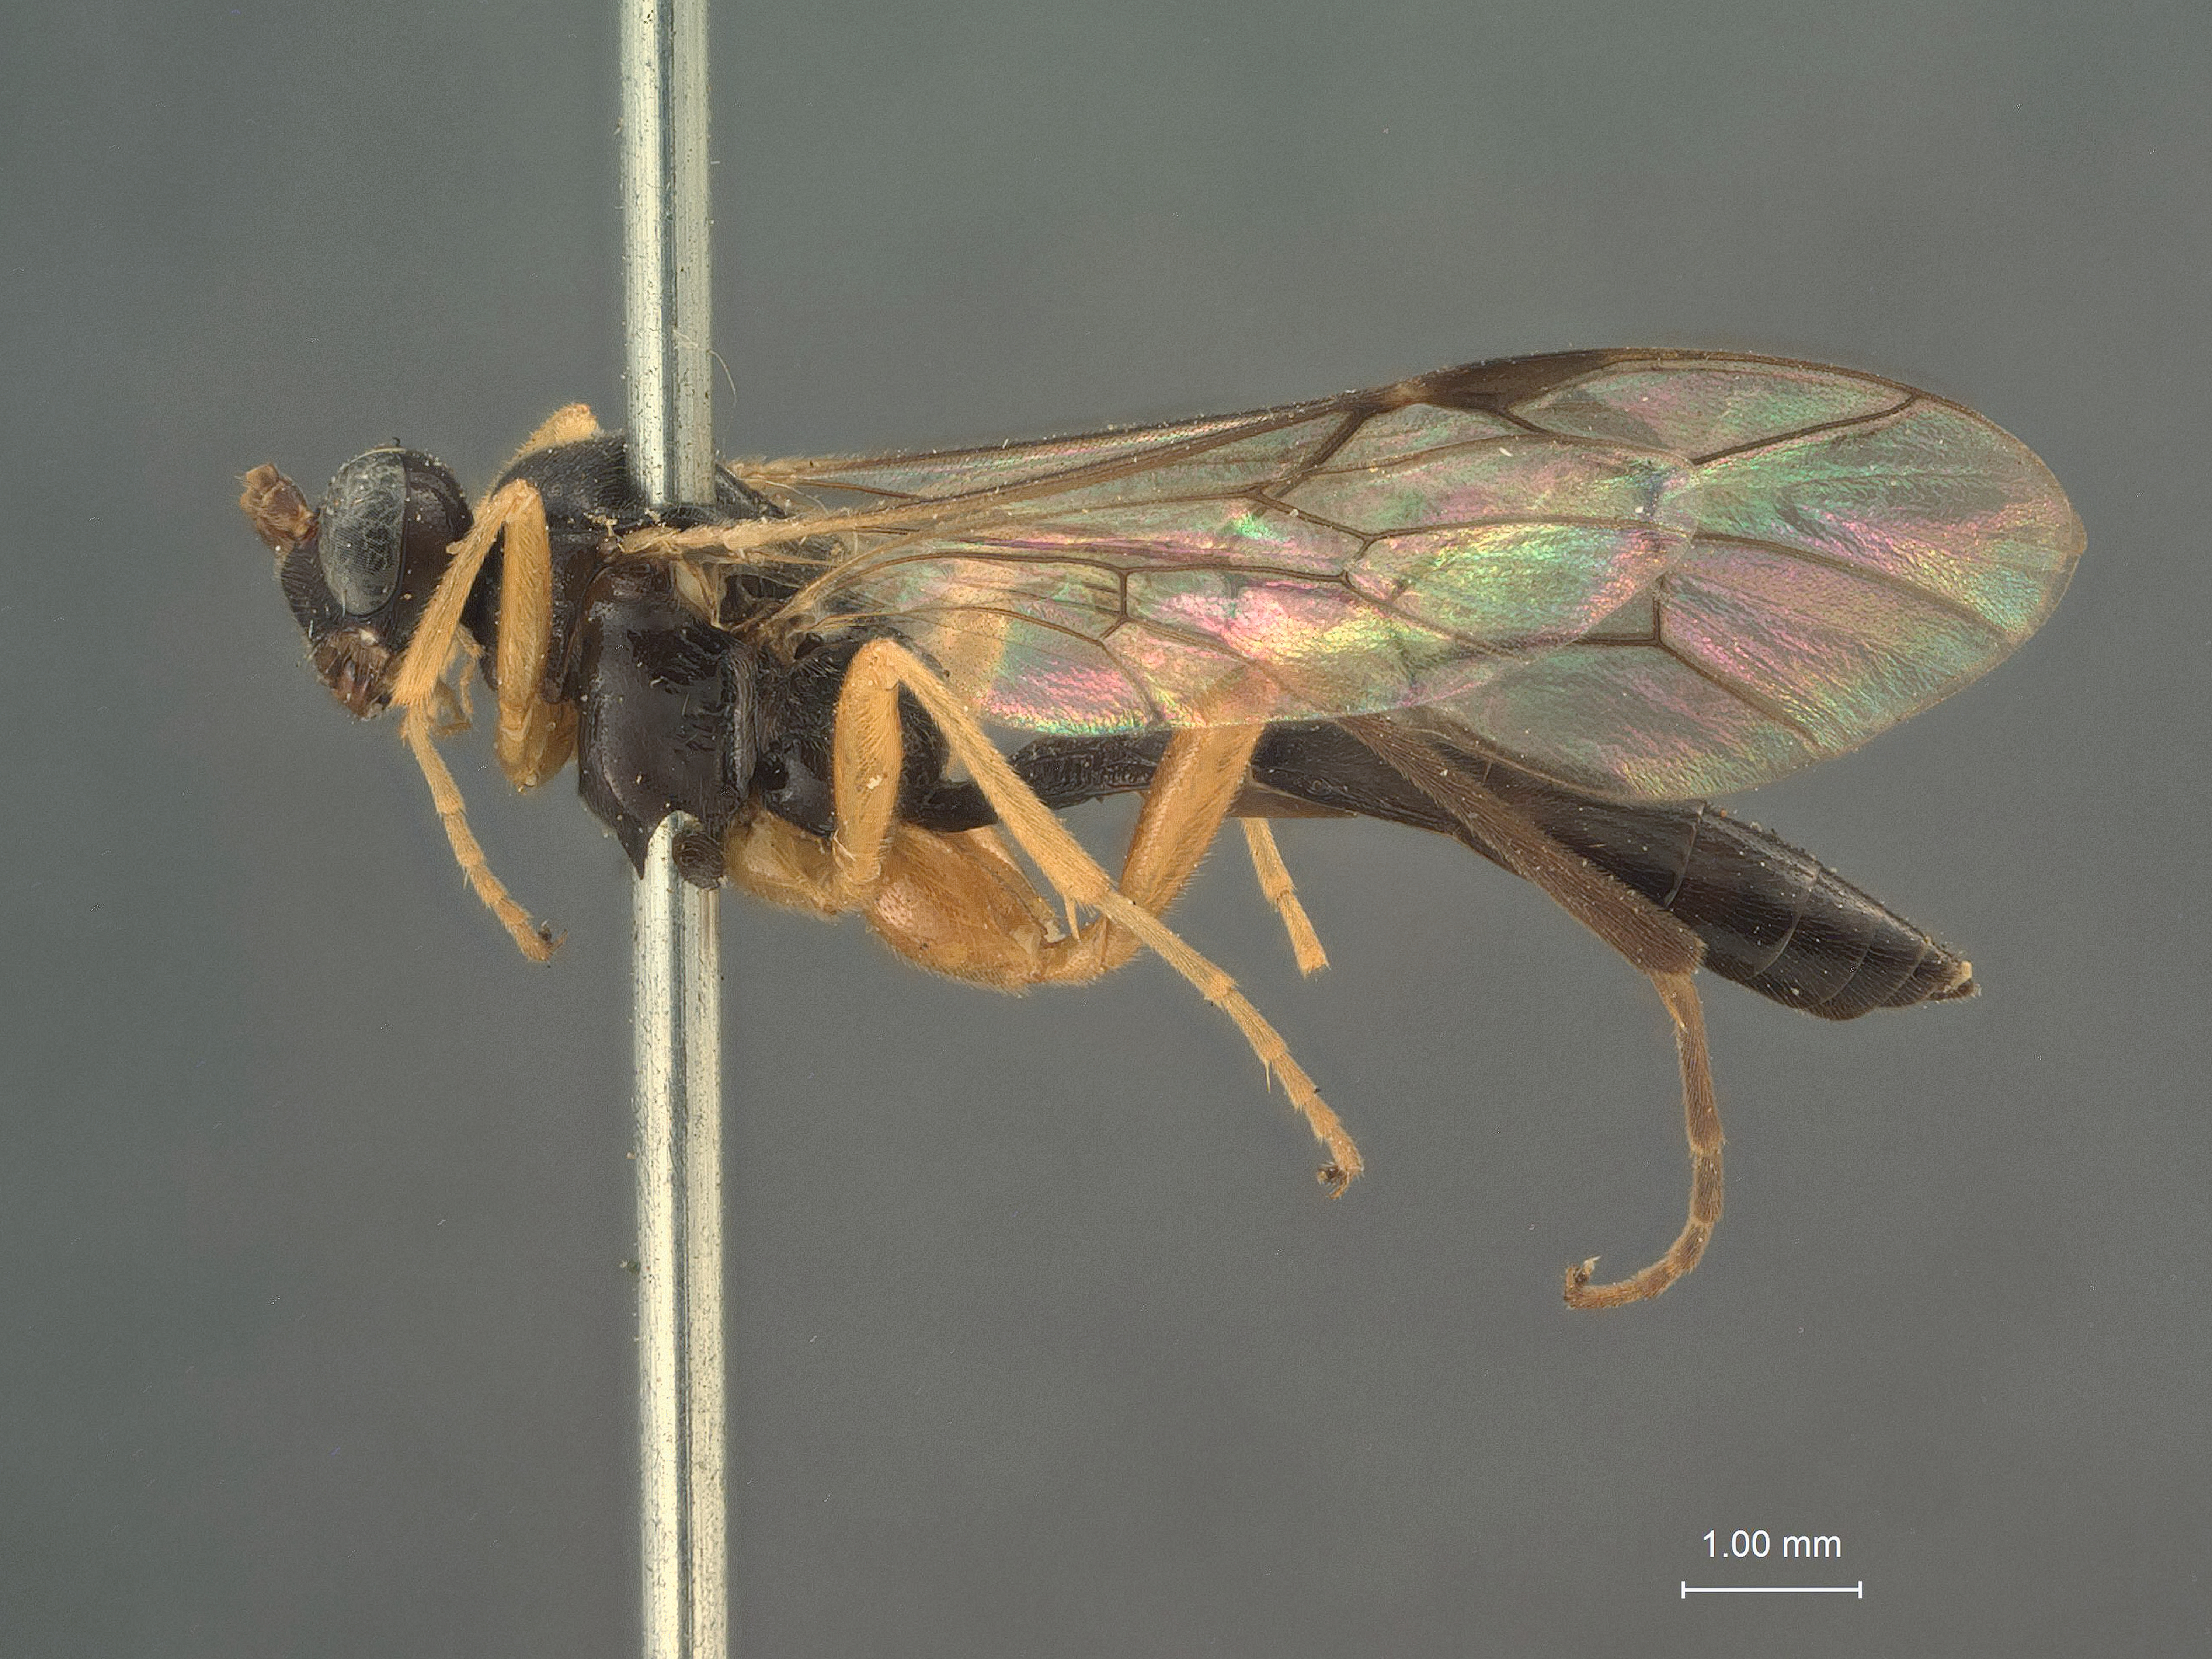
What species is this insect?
Homaspis slossonae
